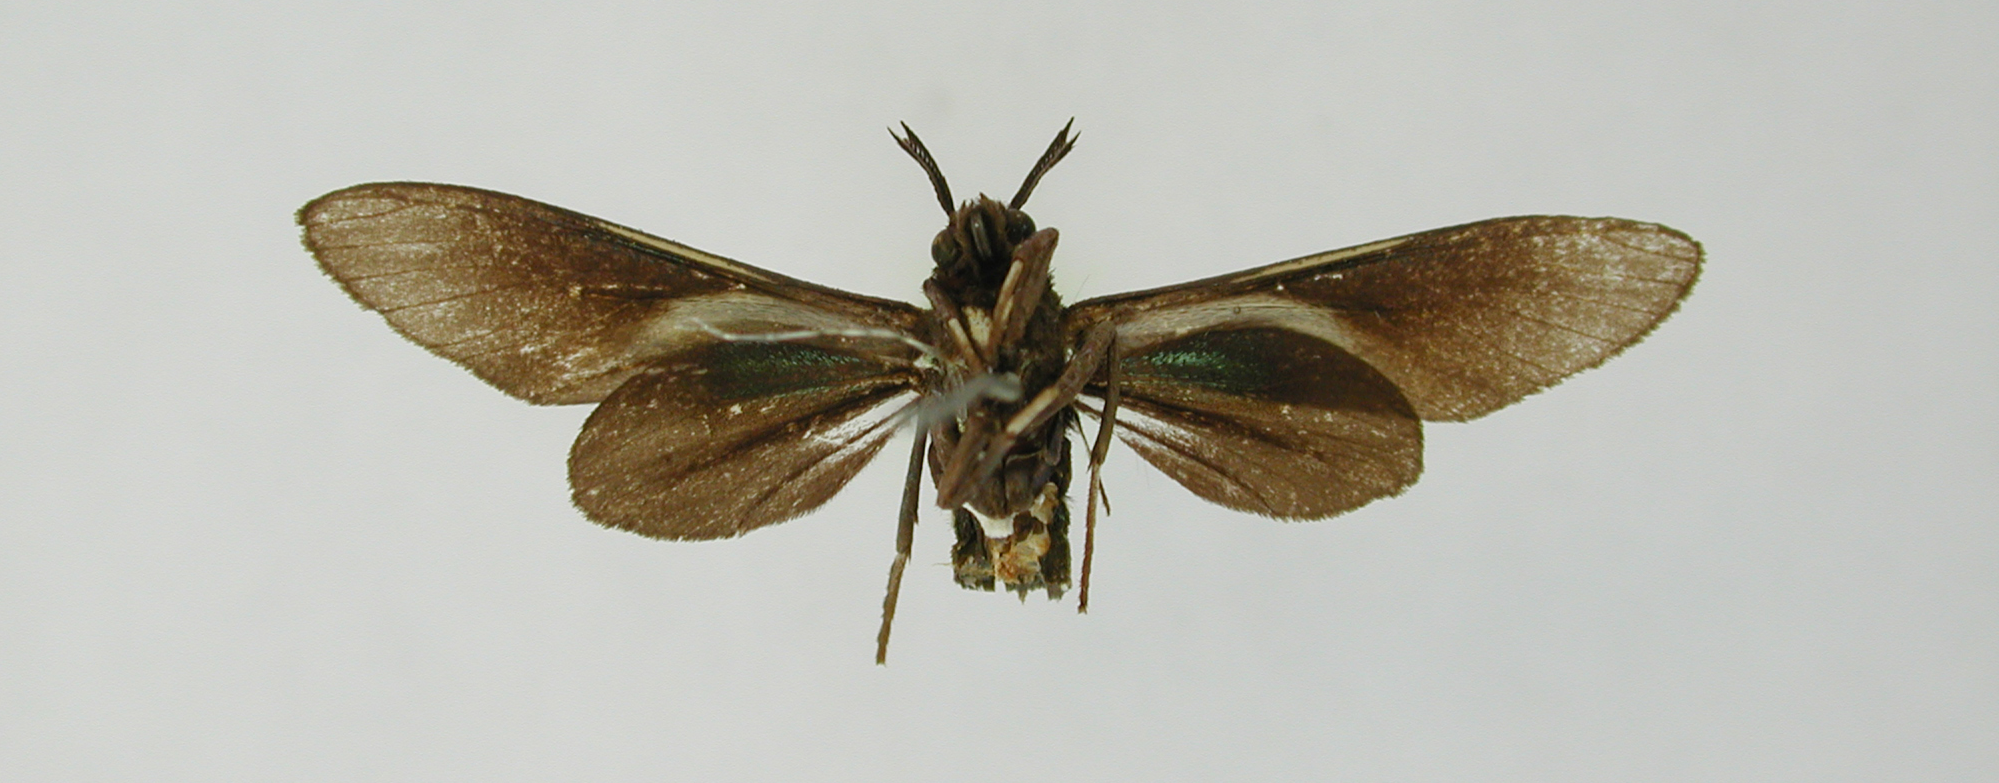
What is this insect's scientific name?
Ceramidia cuprea
